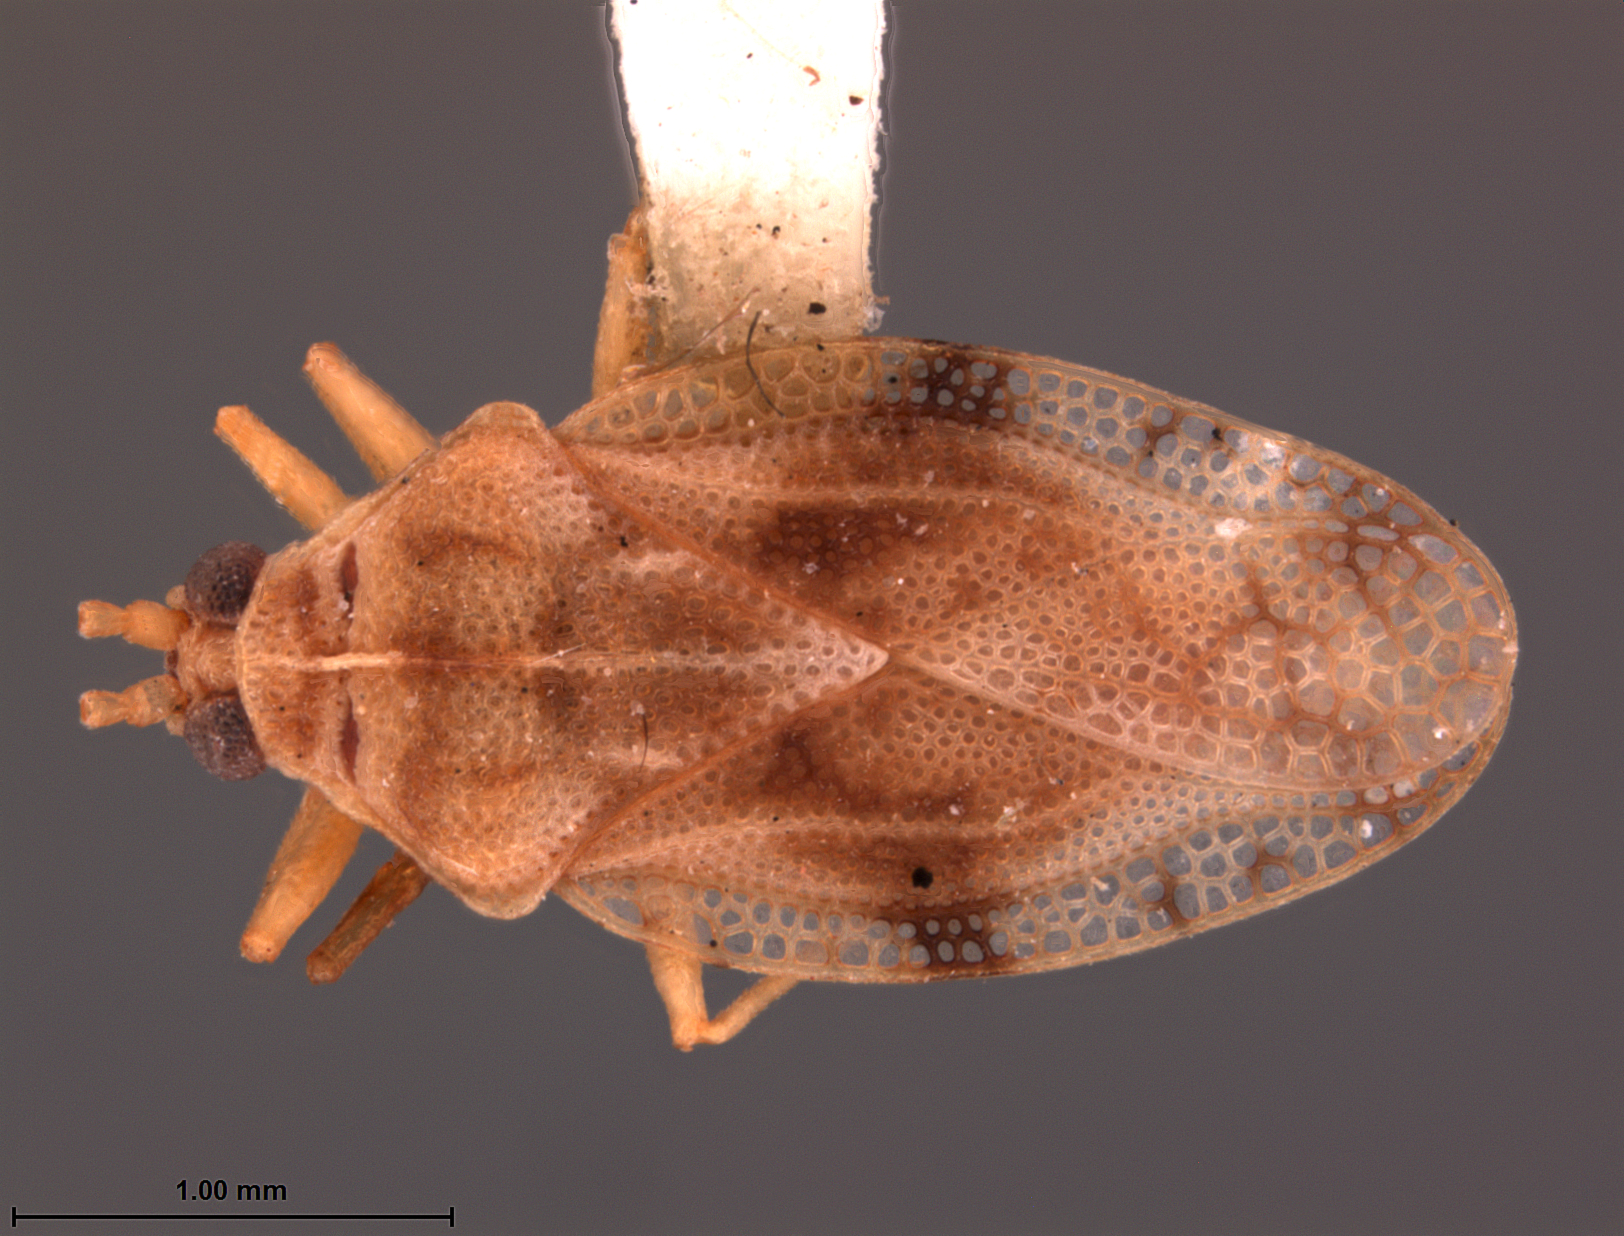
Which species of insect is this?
Tingis guamensis
